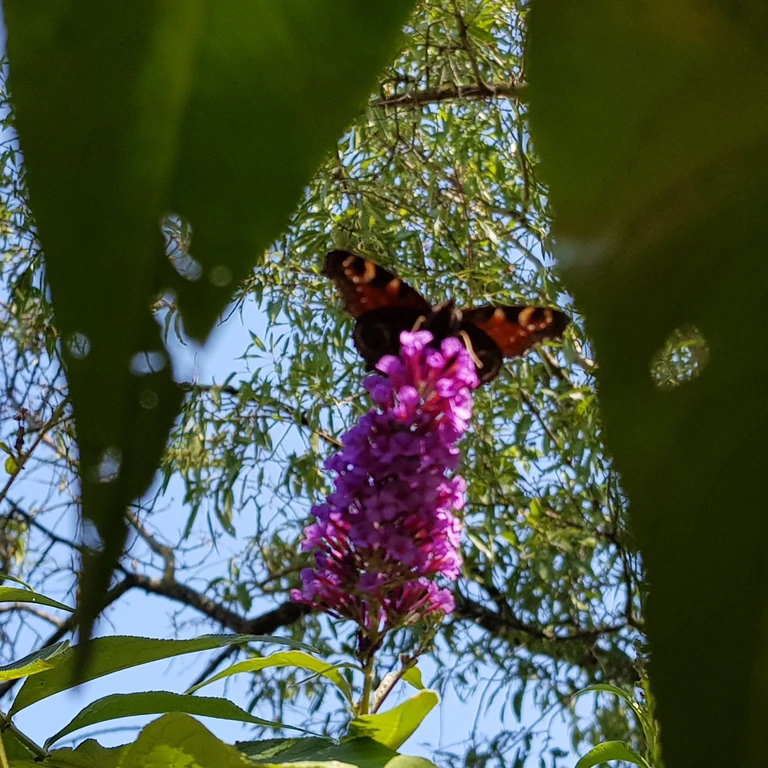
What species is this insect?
Aglais io
